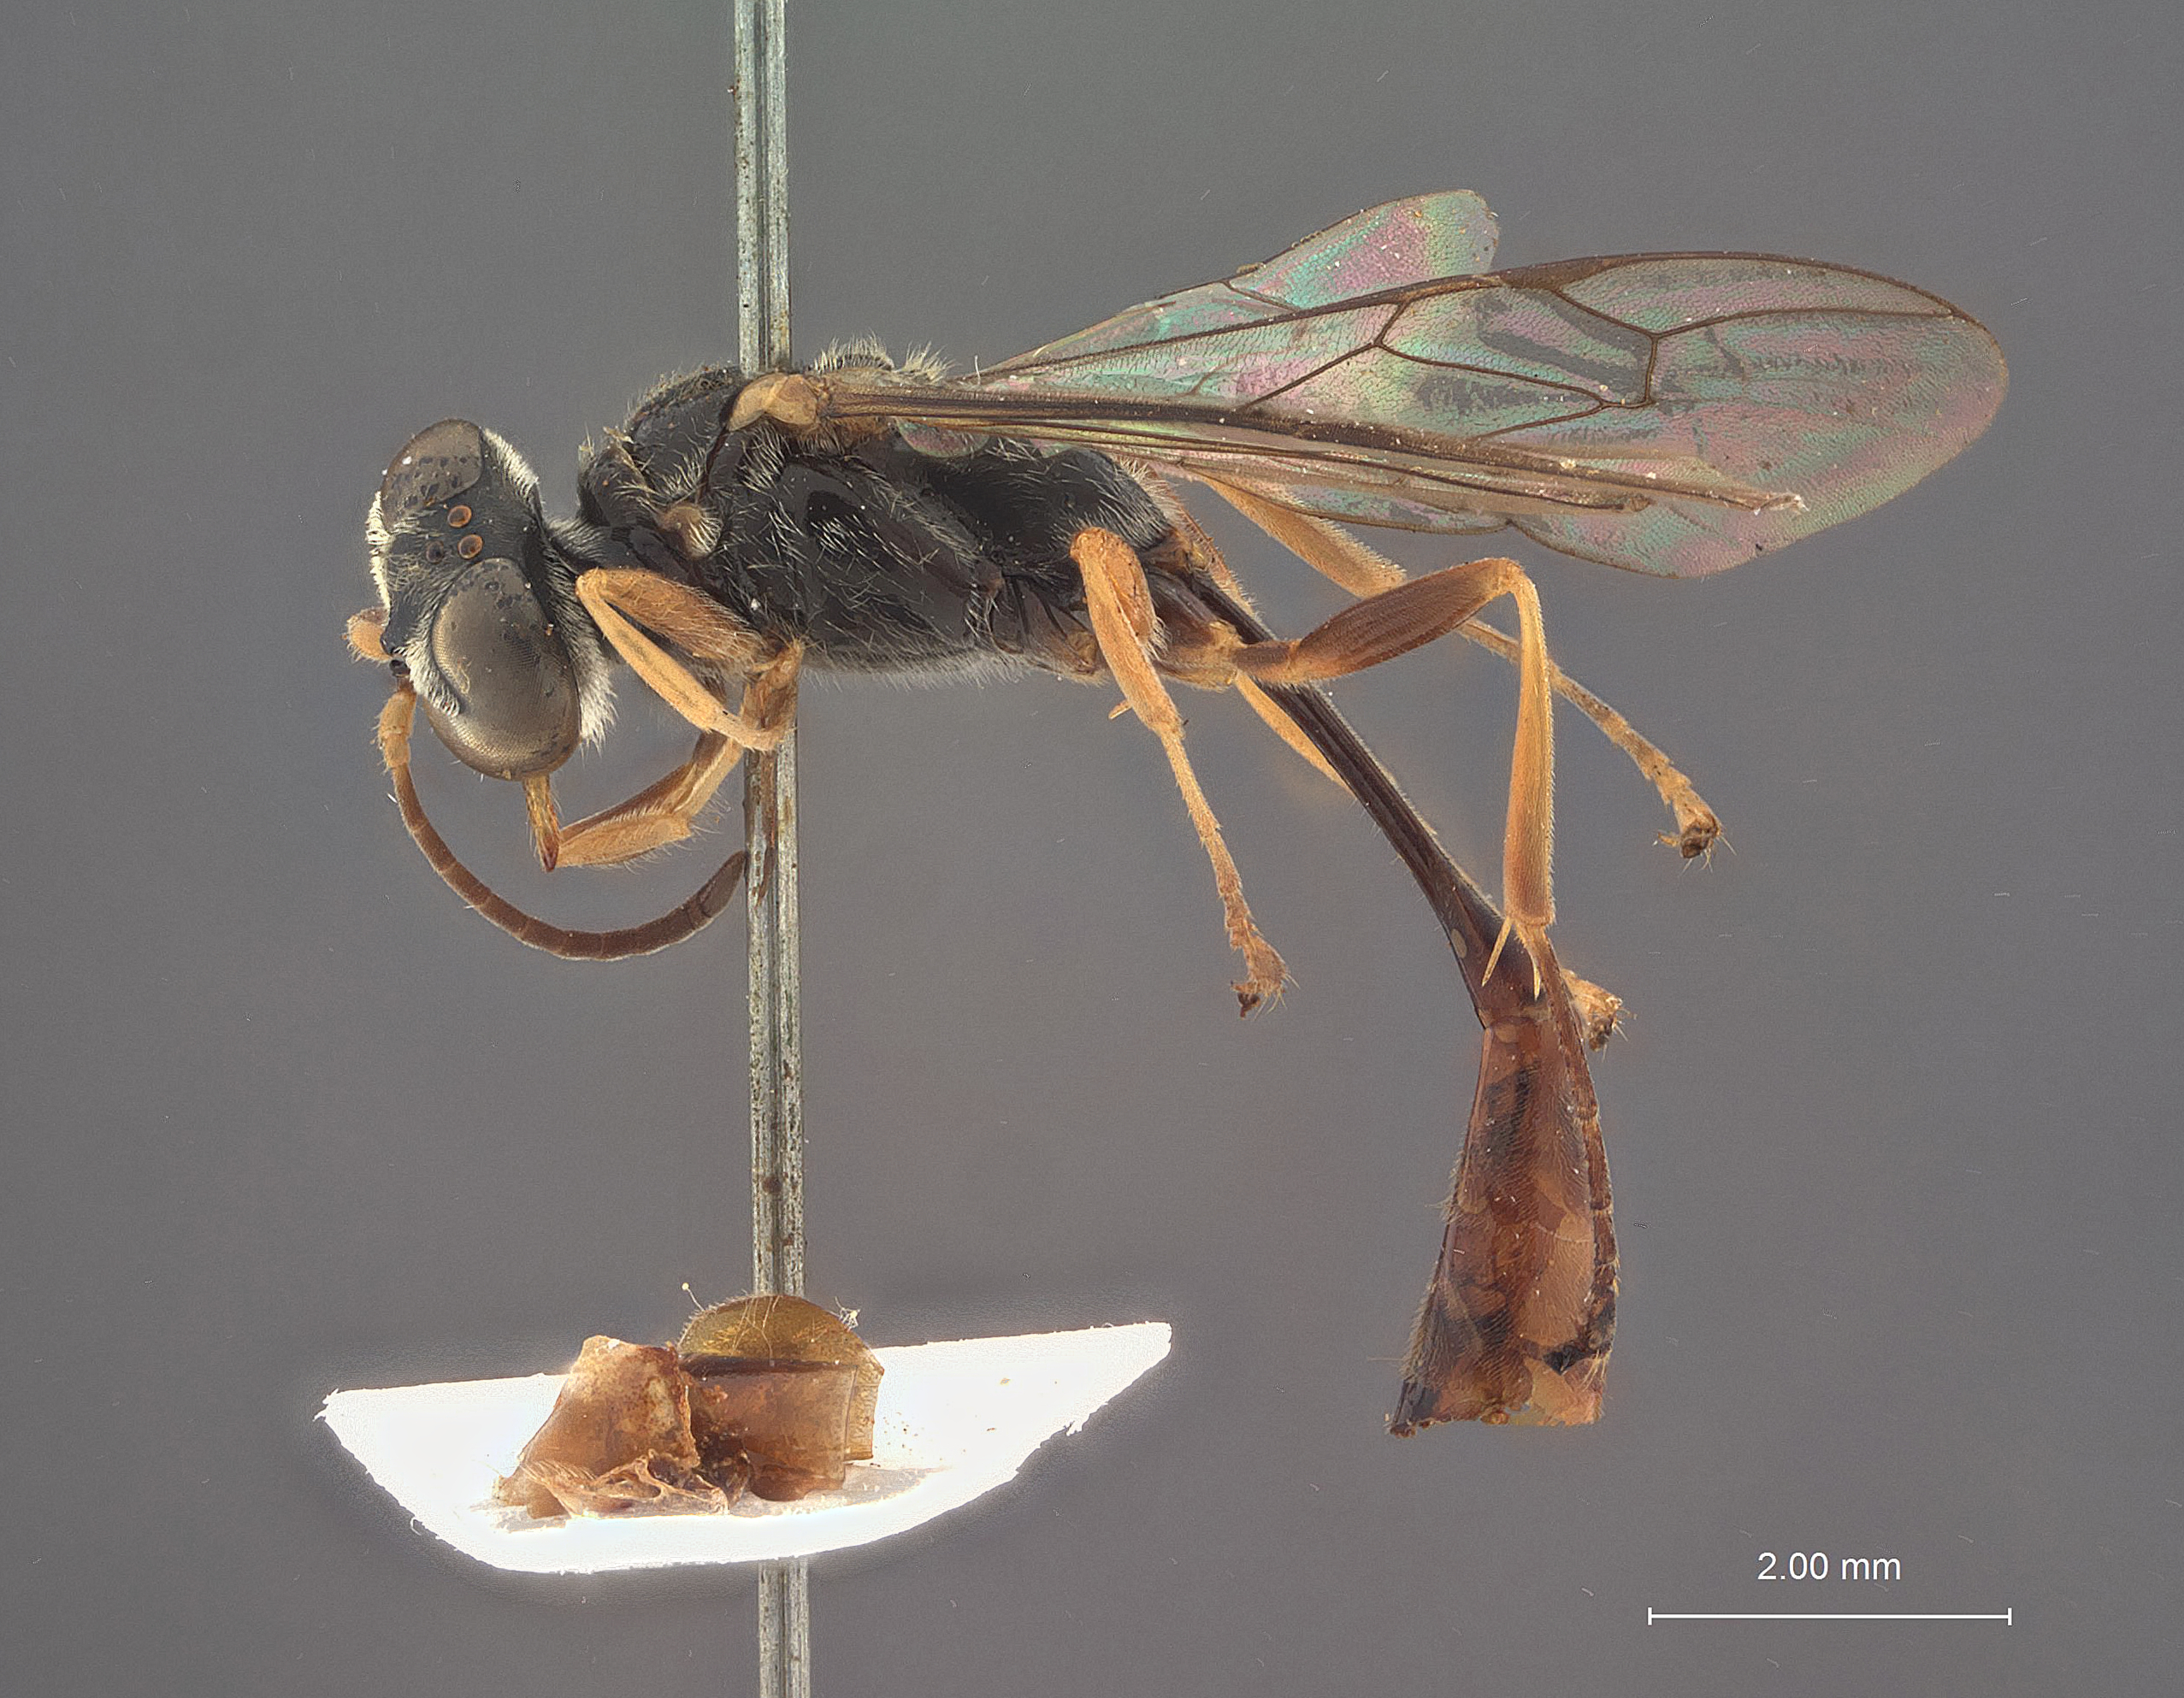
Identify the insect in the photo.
Trypoxylon simile
